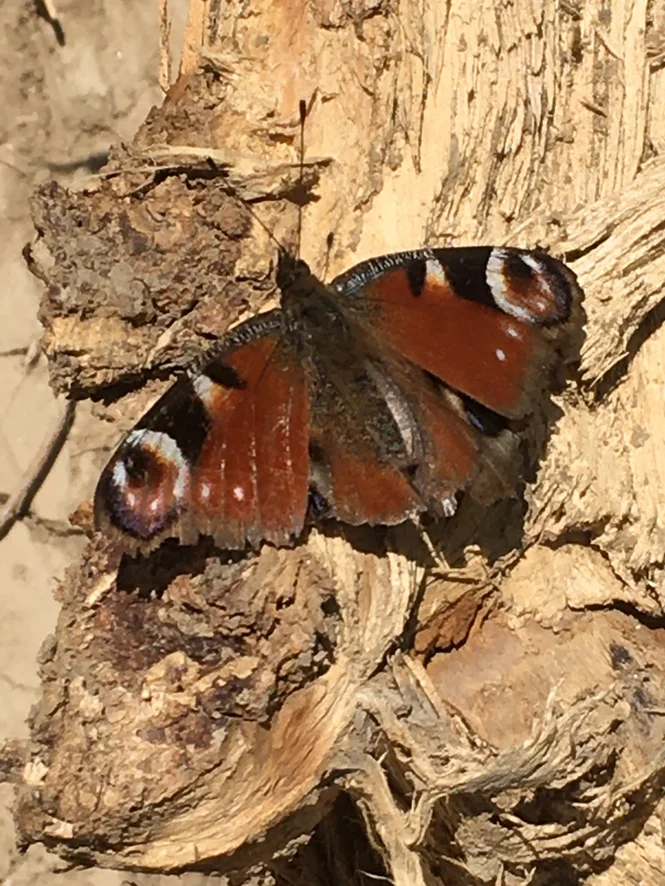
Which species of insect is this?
Aglais io
